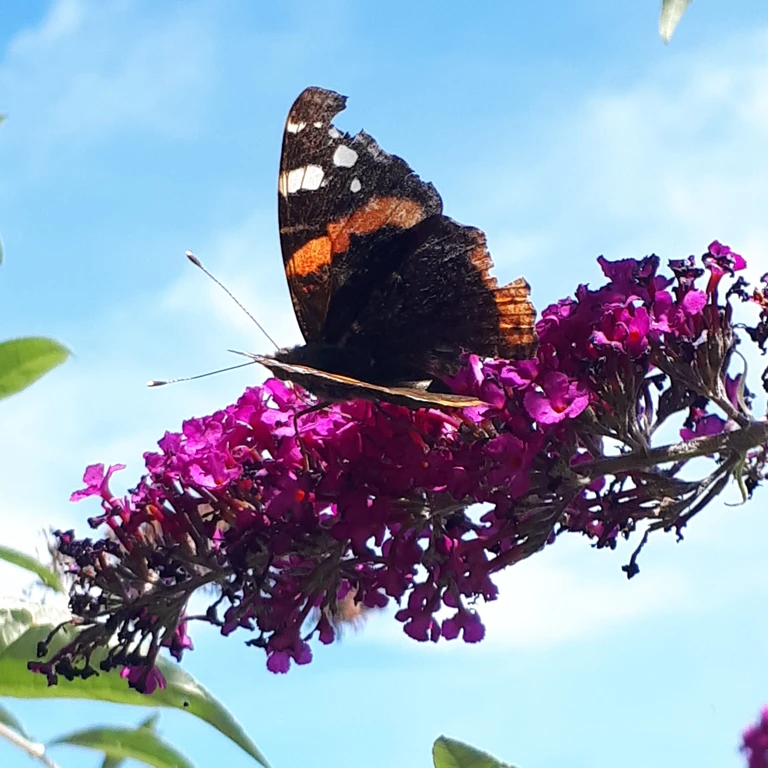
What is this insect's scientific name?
Vanessa atalanta
